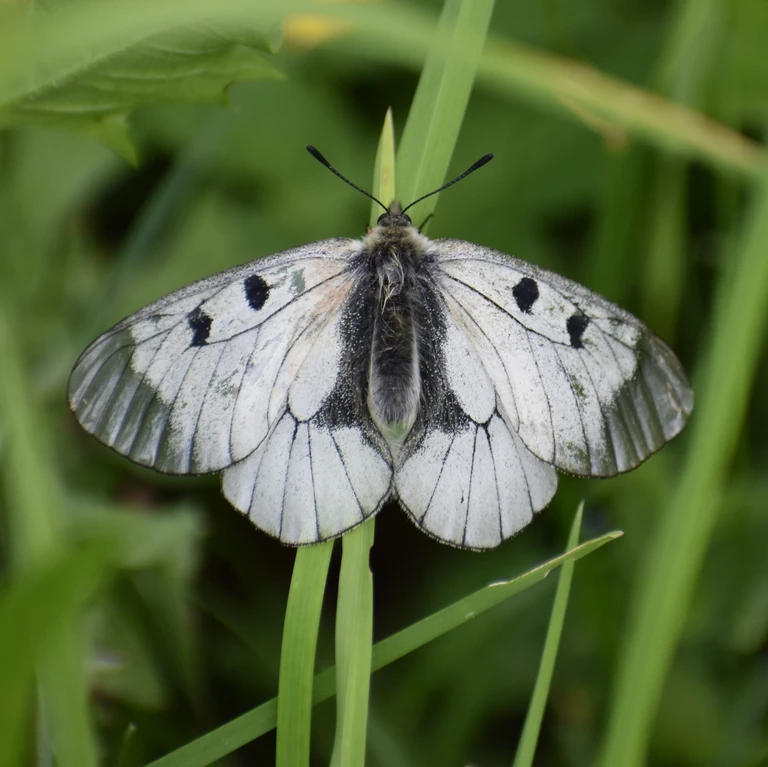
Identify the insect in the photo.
Parnassius mnemosyne
